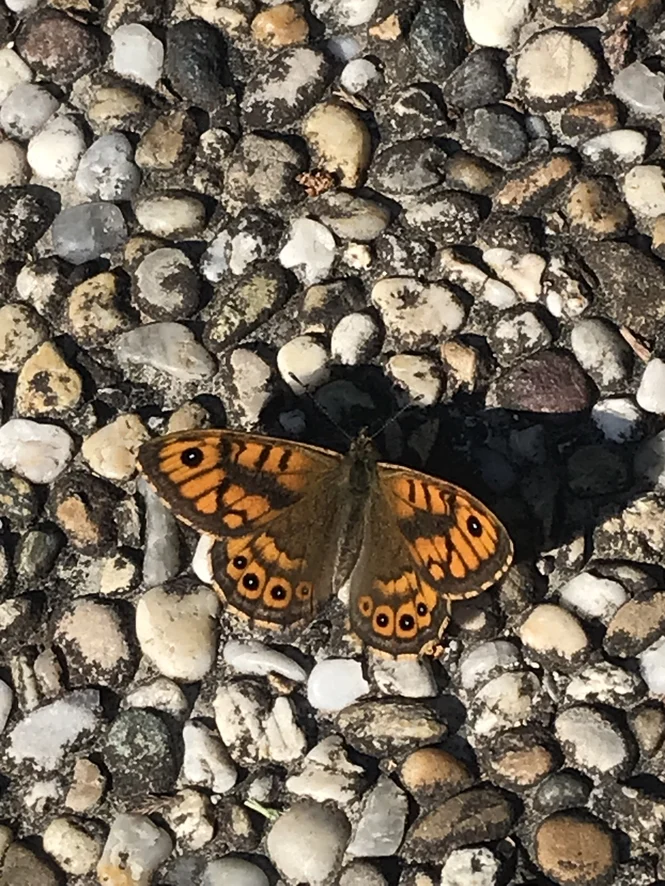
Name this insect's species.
Lasiommata megera (also Pararge megera)
